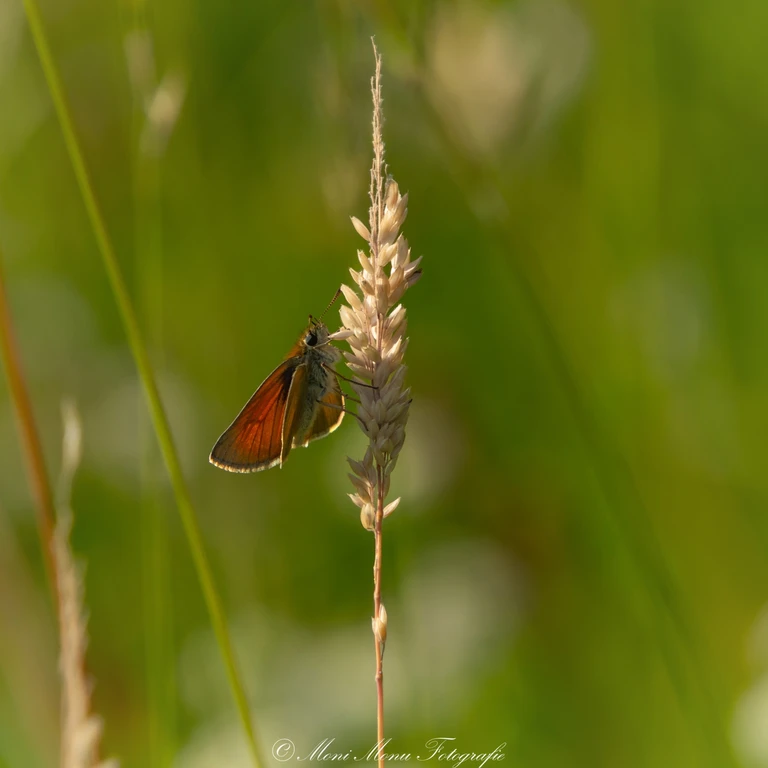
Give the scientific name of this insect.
Thymelicus sylvestris
